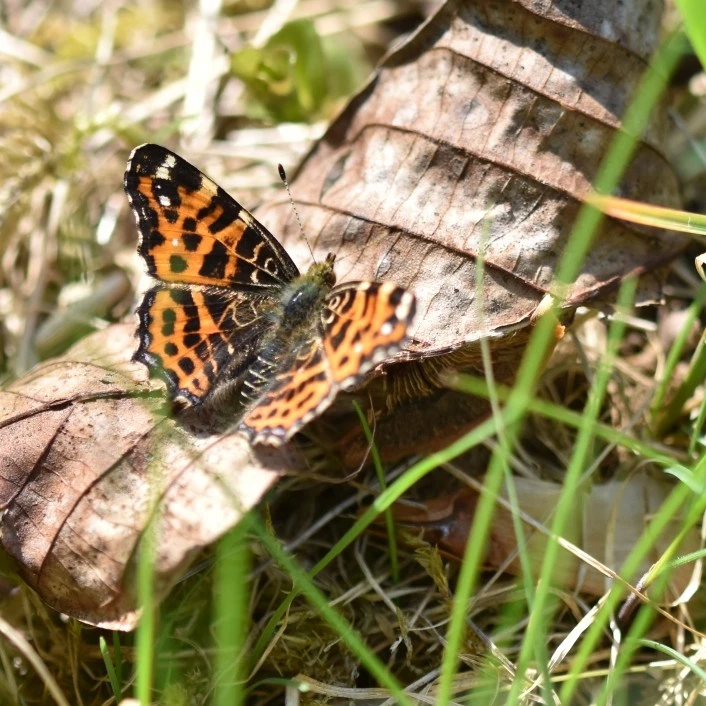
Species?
Araschnia levana
